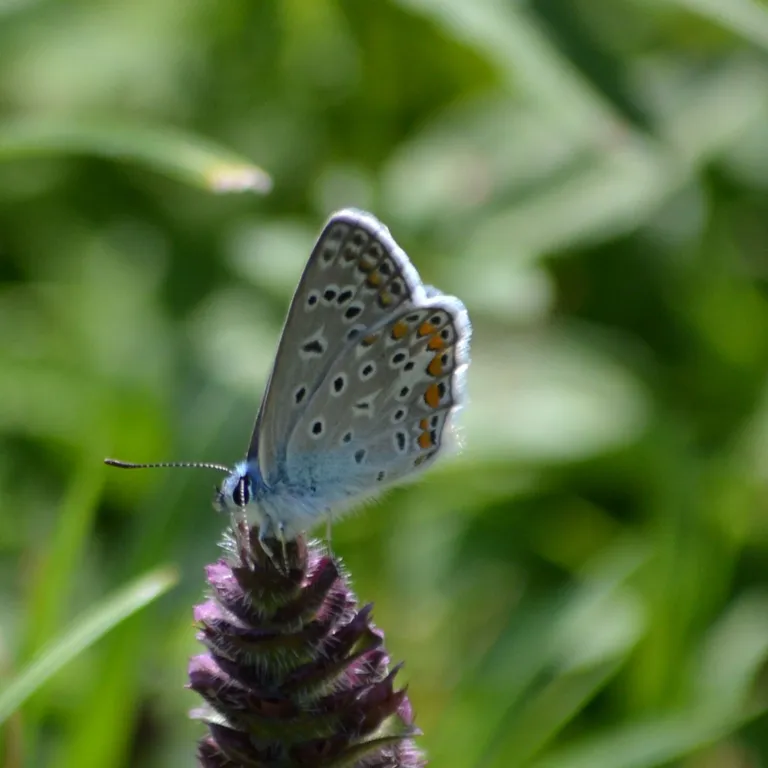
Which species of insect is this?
Polyommatus icarus
